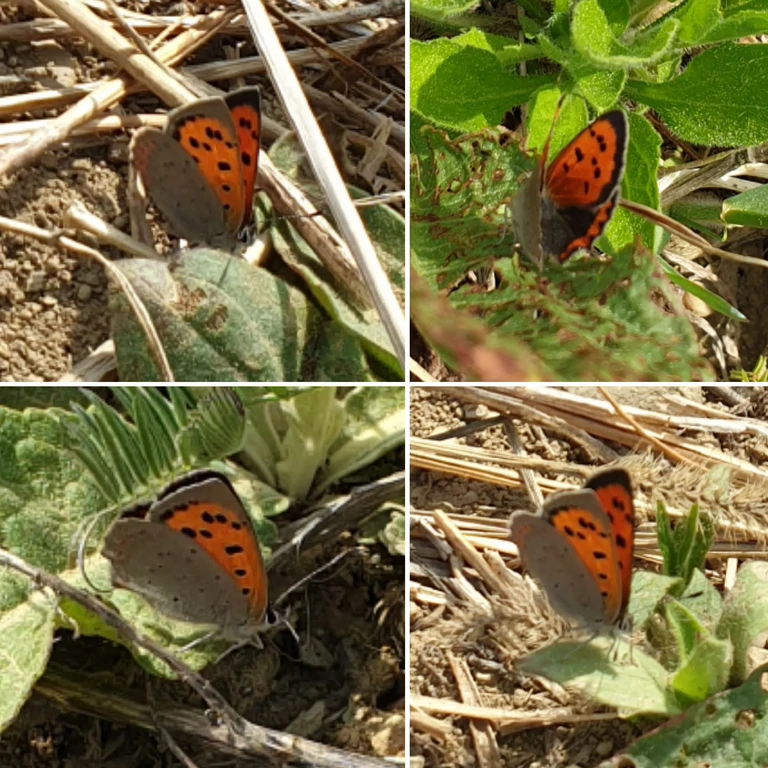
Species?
Lycaena phlaeas
